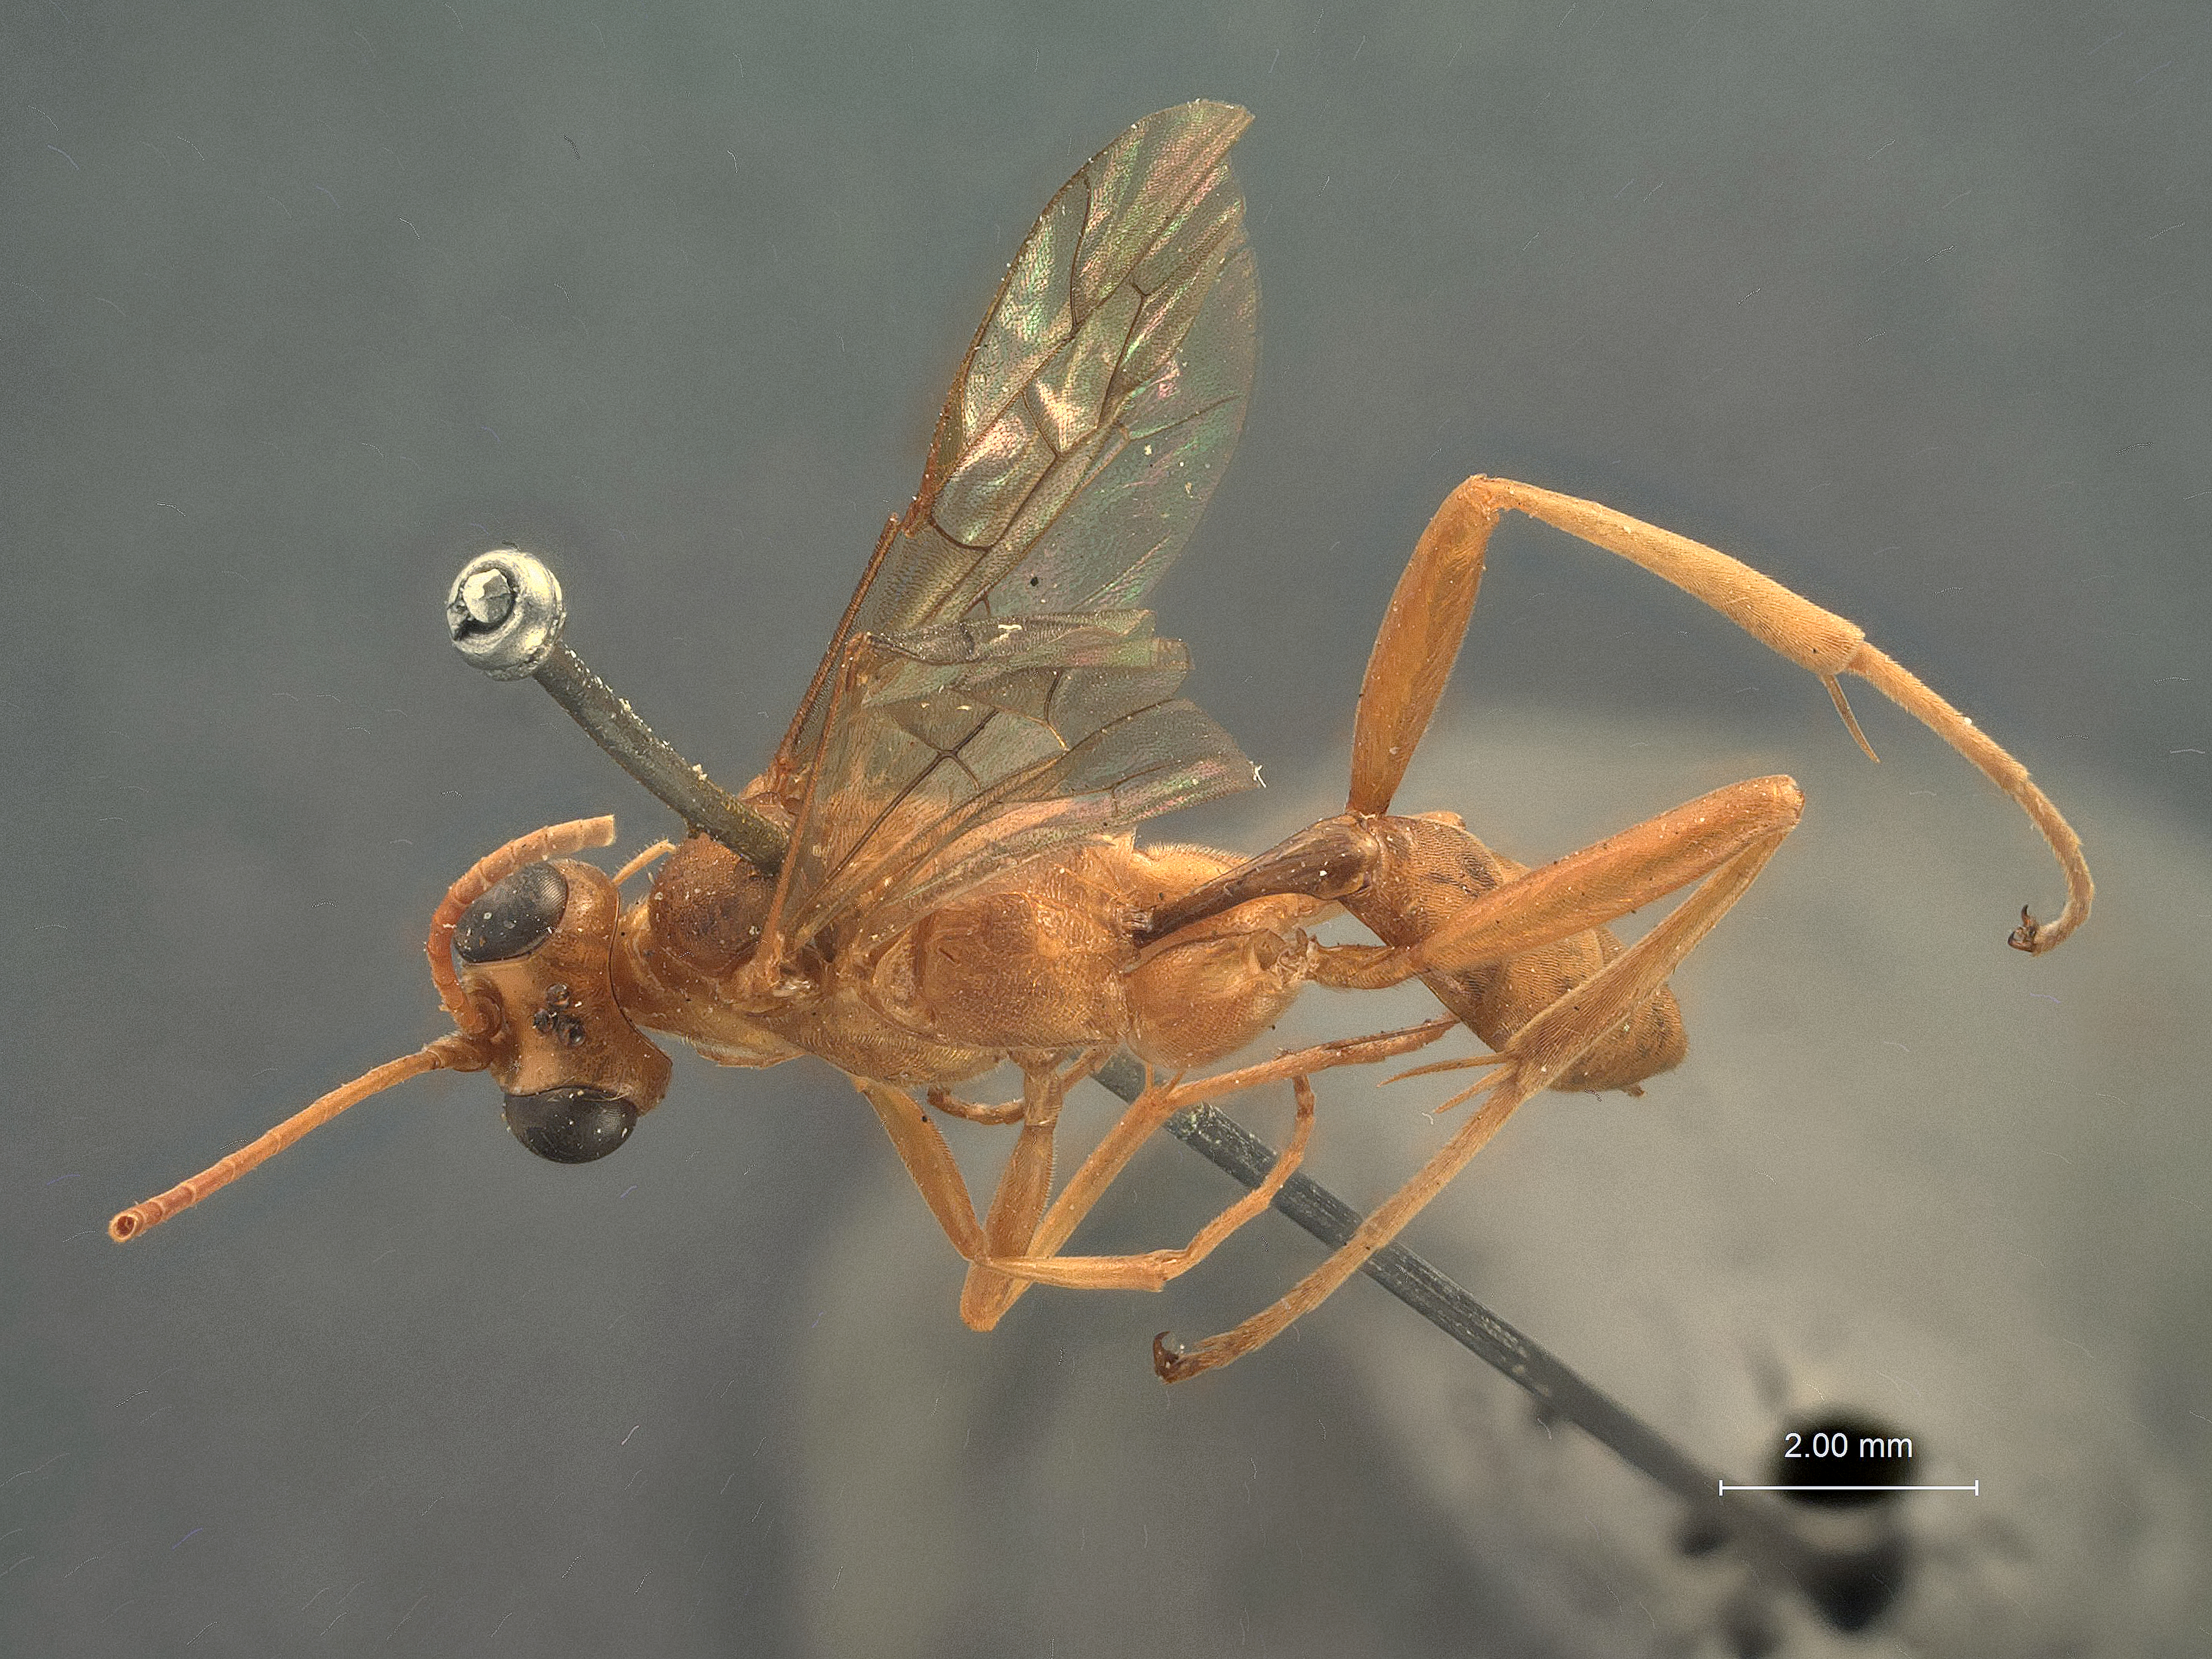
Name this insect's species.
Acanthojoppa mindanao
